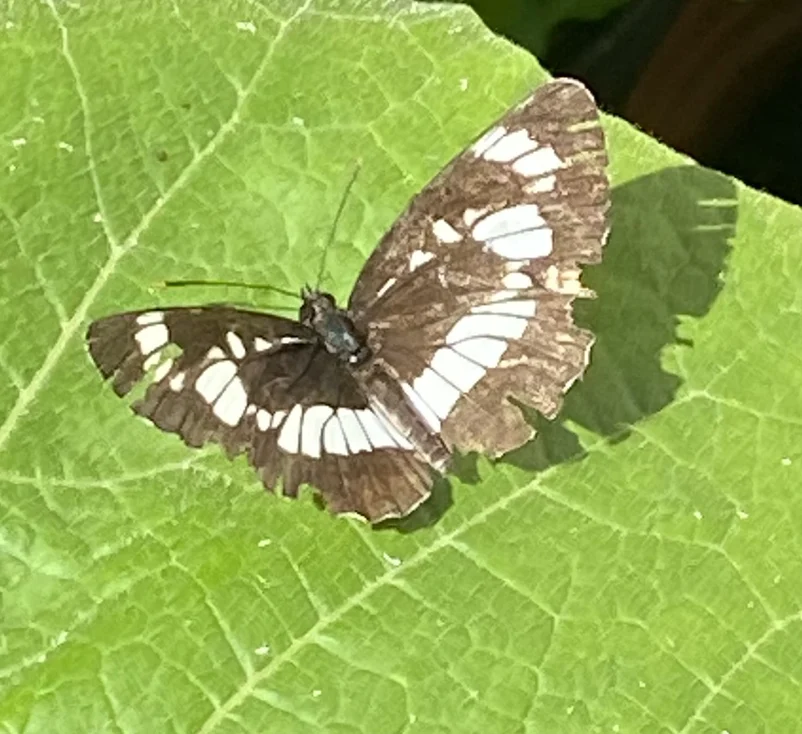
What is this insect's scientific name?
Neptis rivularis
